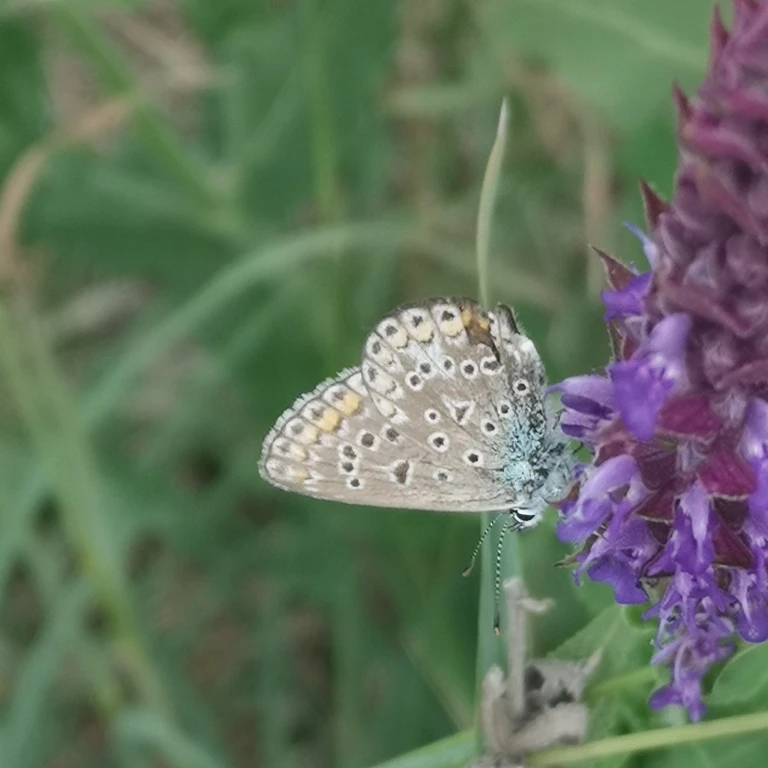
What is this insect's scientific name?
Polyommatus icarus
